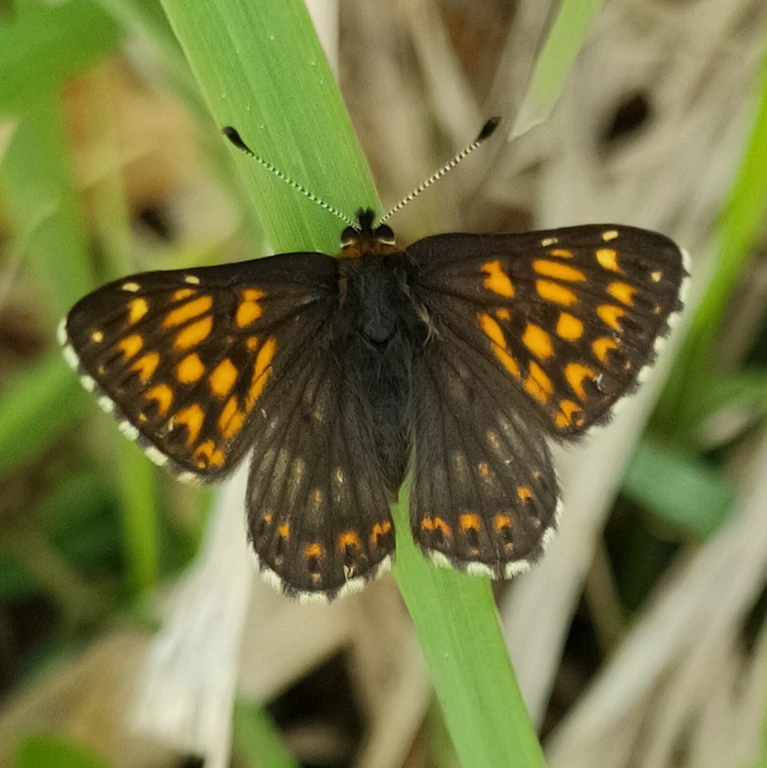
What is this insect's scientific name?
Hamearis lucina
